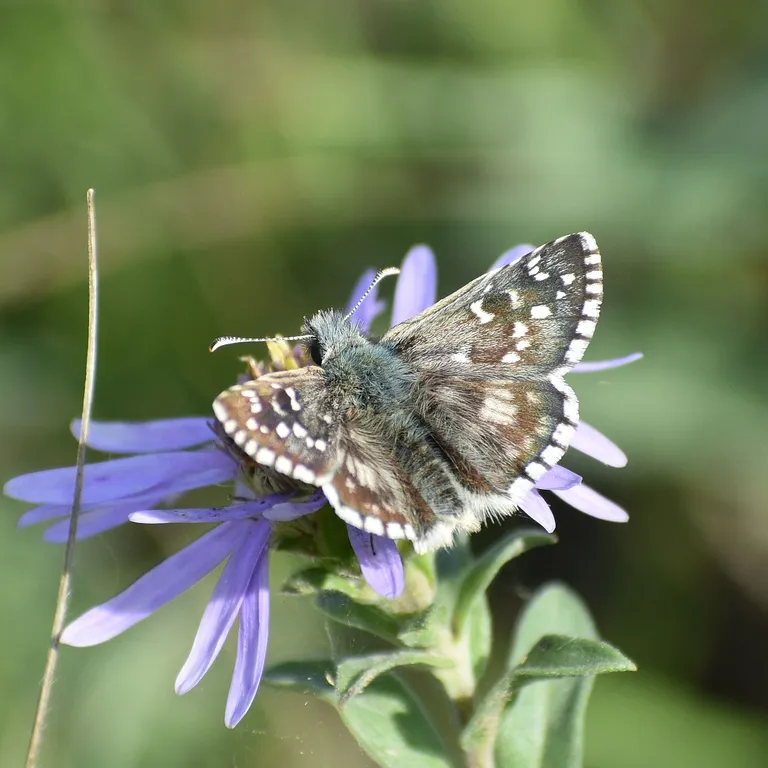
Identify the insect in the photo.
Pyrgus armoricanus
